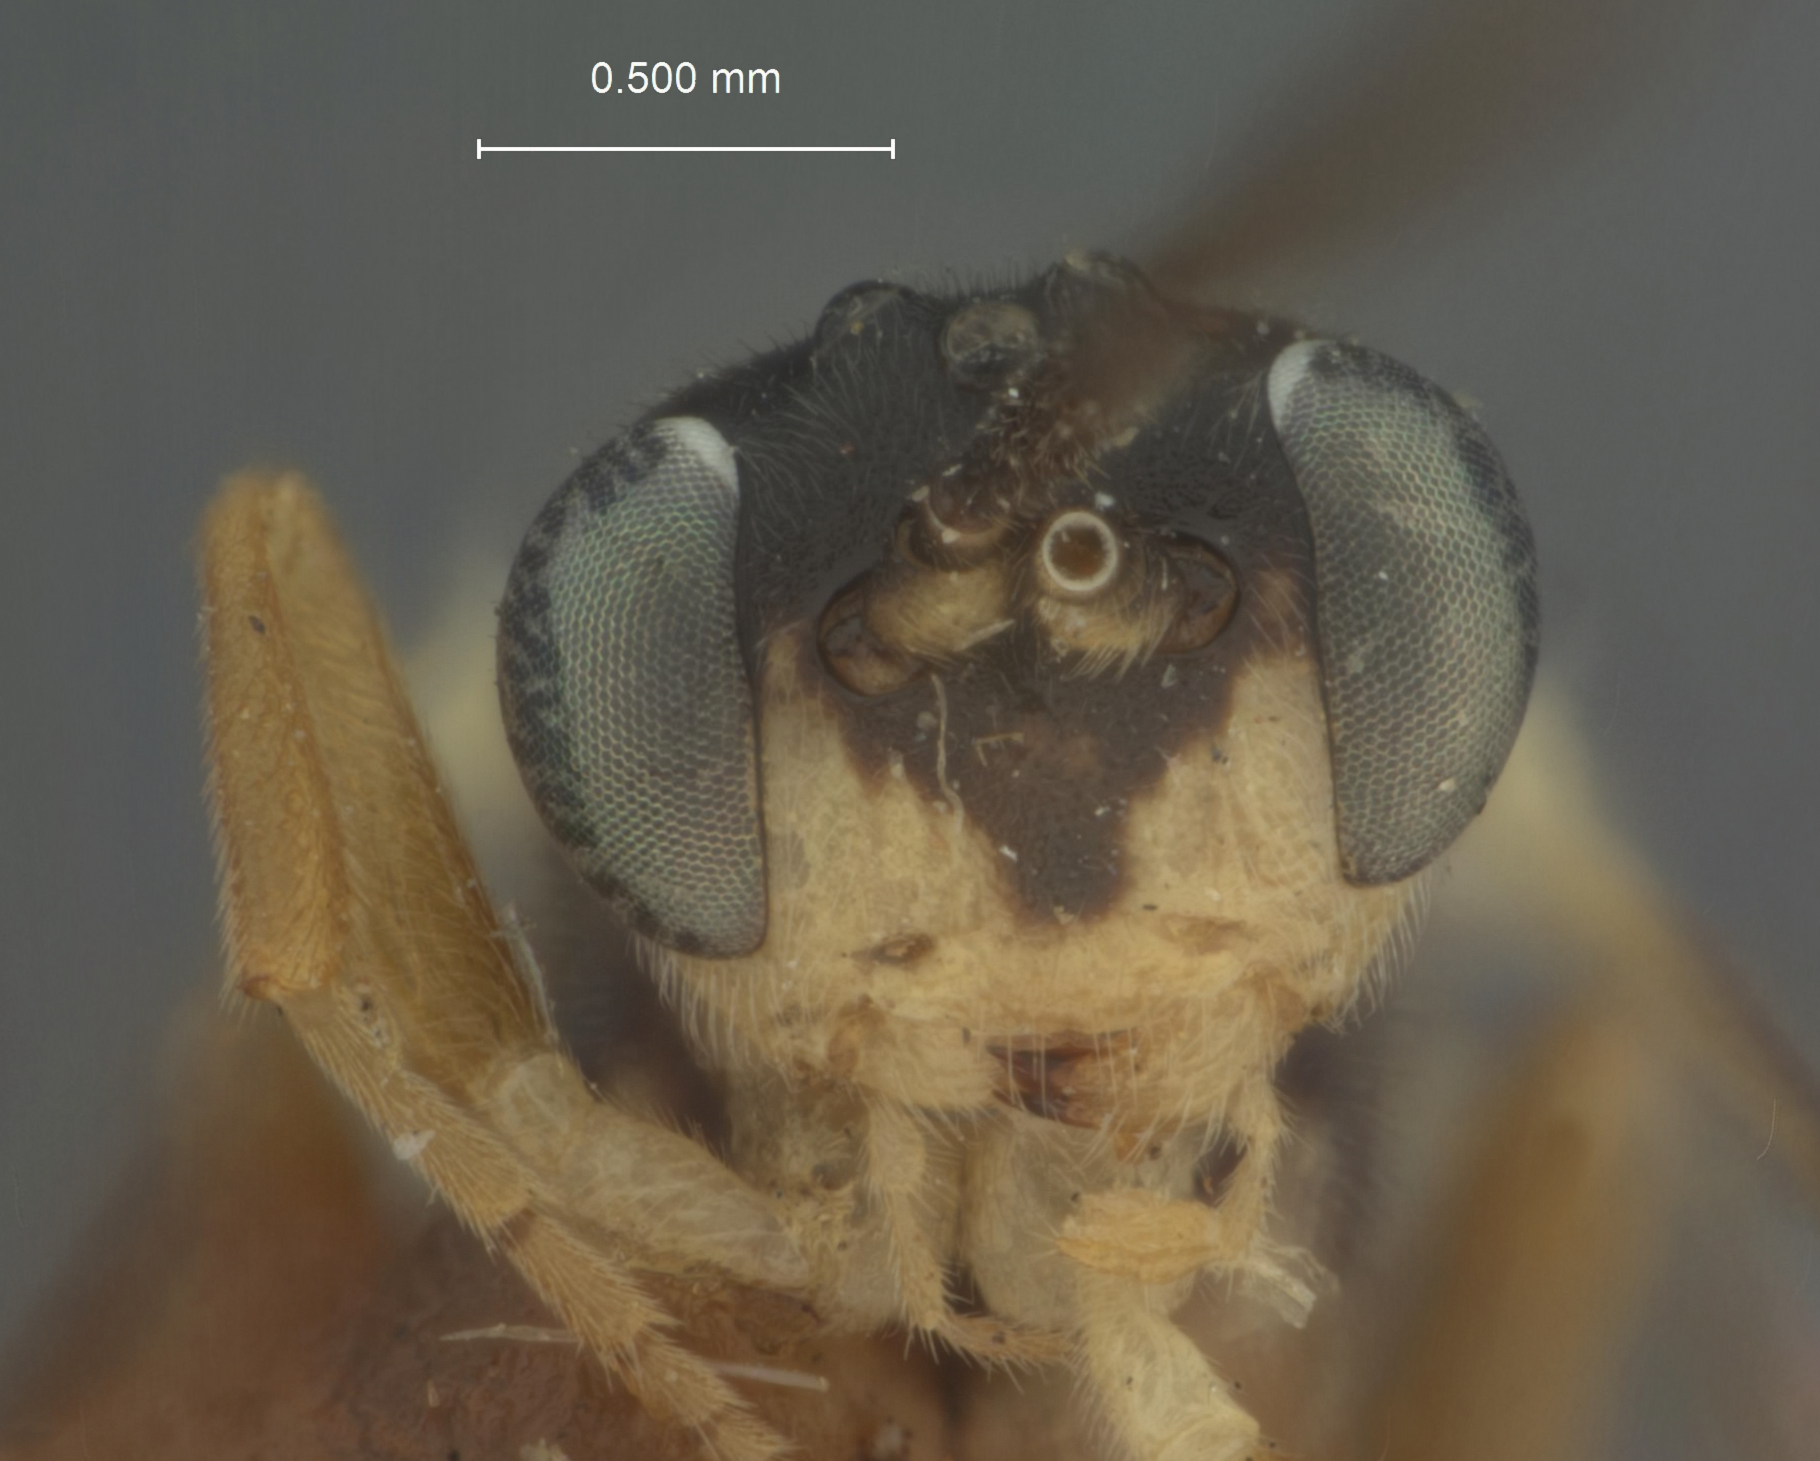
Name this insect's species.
Mesoleius olympiae
